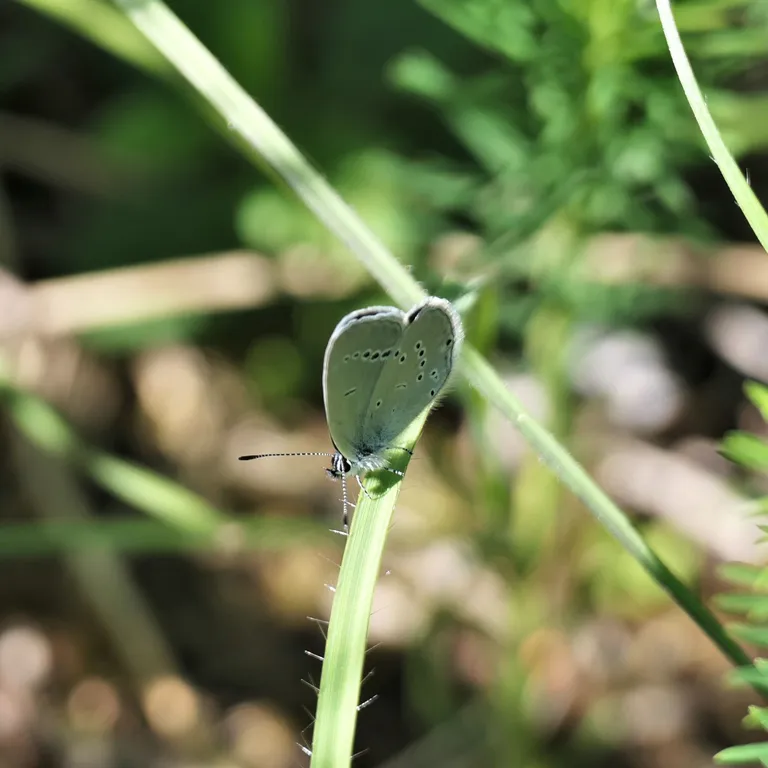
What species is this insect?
Cupido minimus
